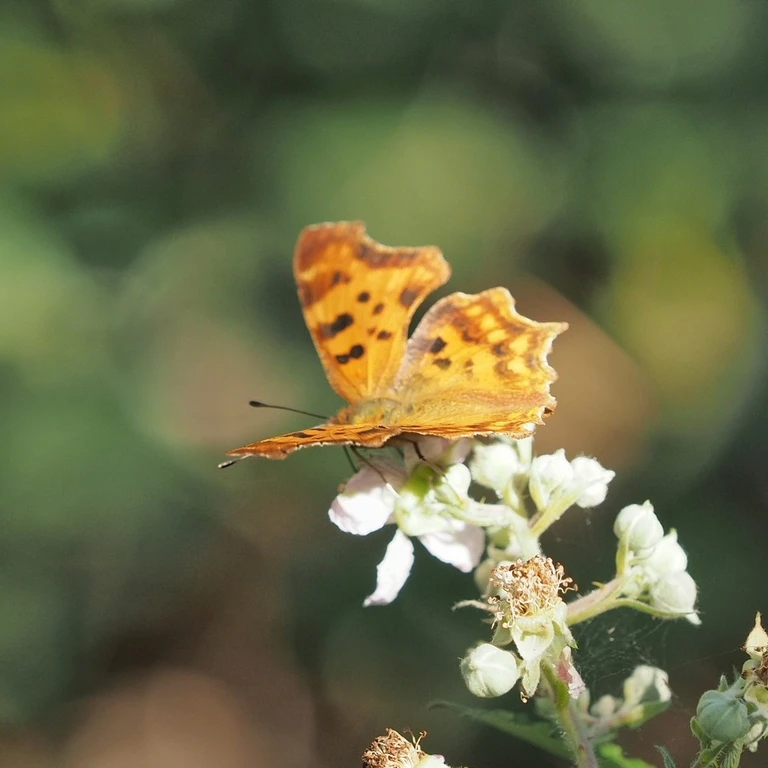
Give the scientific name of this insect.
Polygonia c-album
